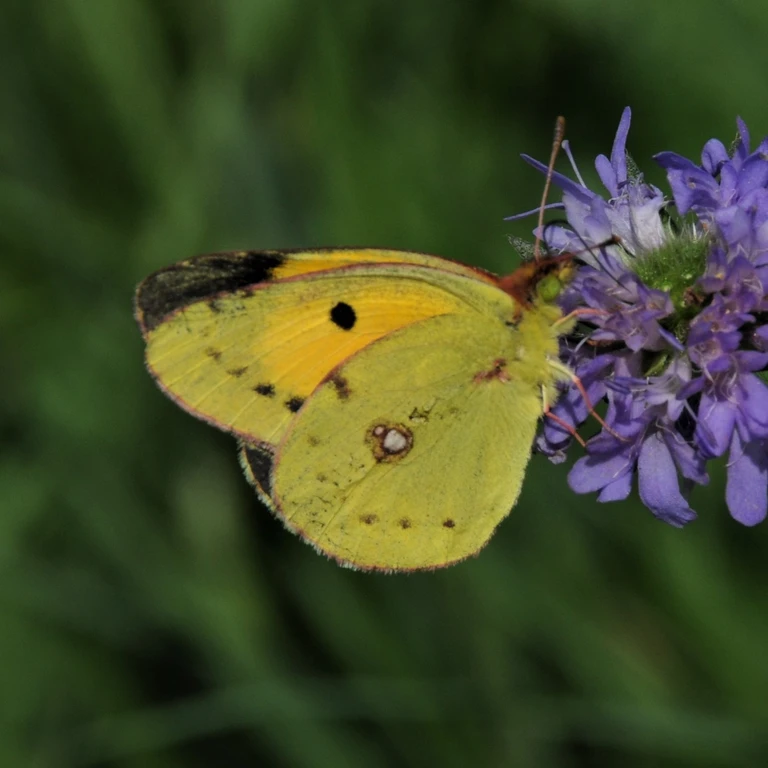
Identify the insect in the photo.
Colias croceus
